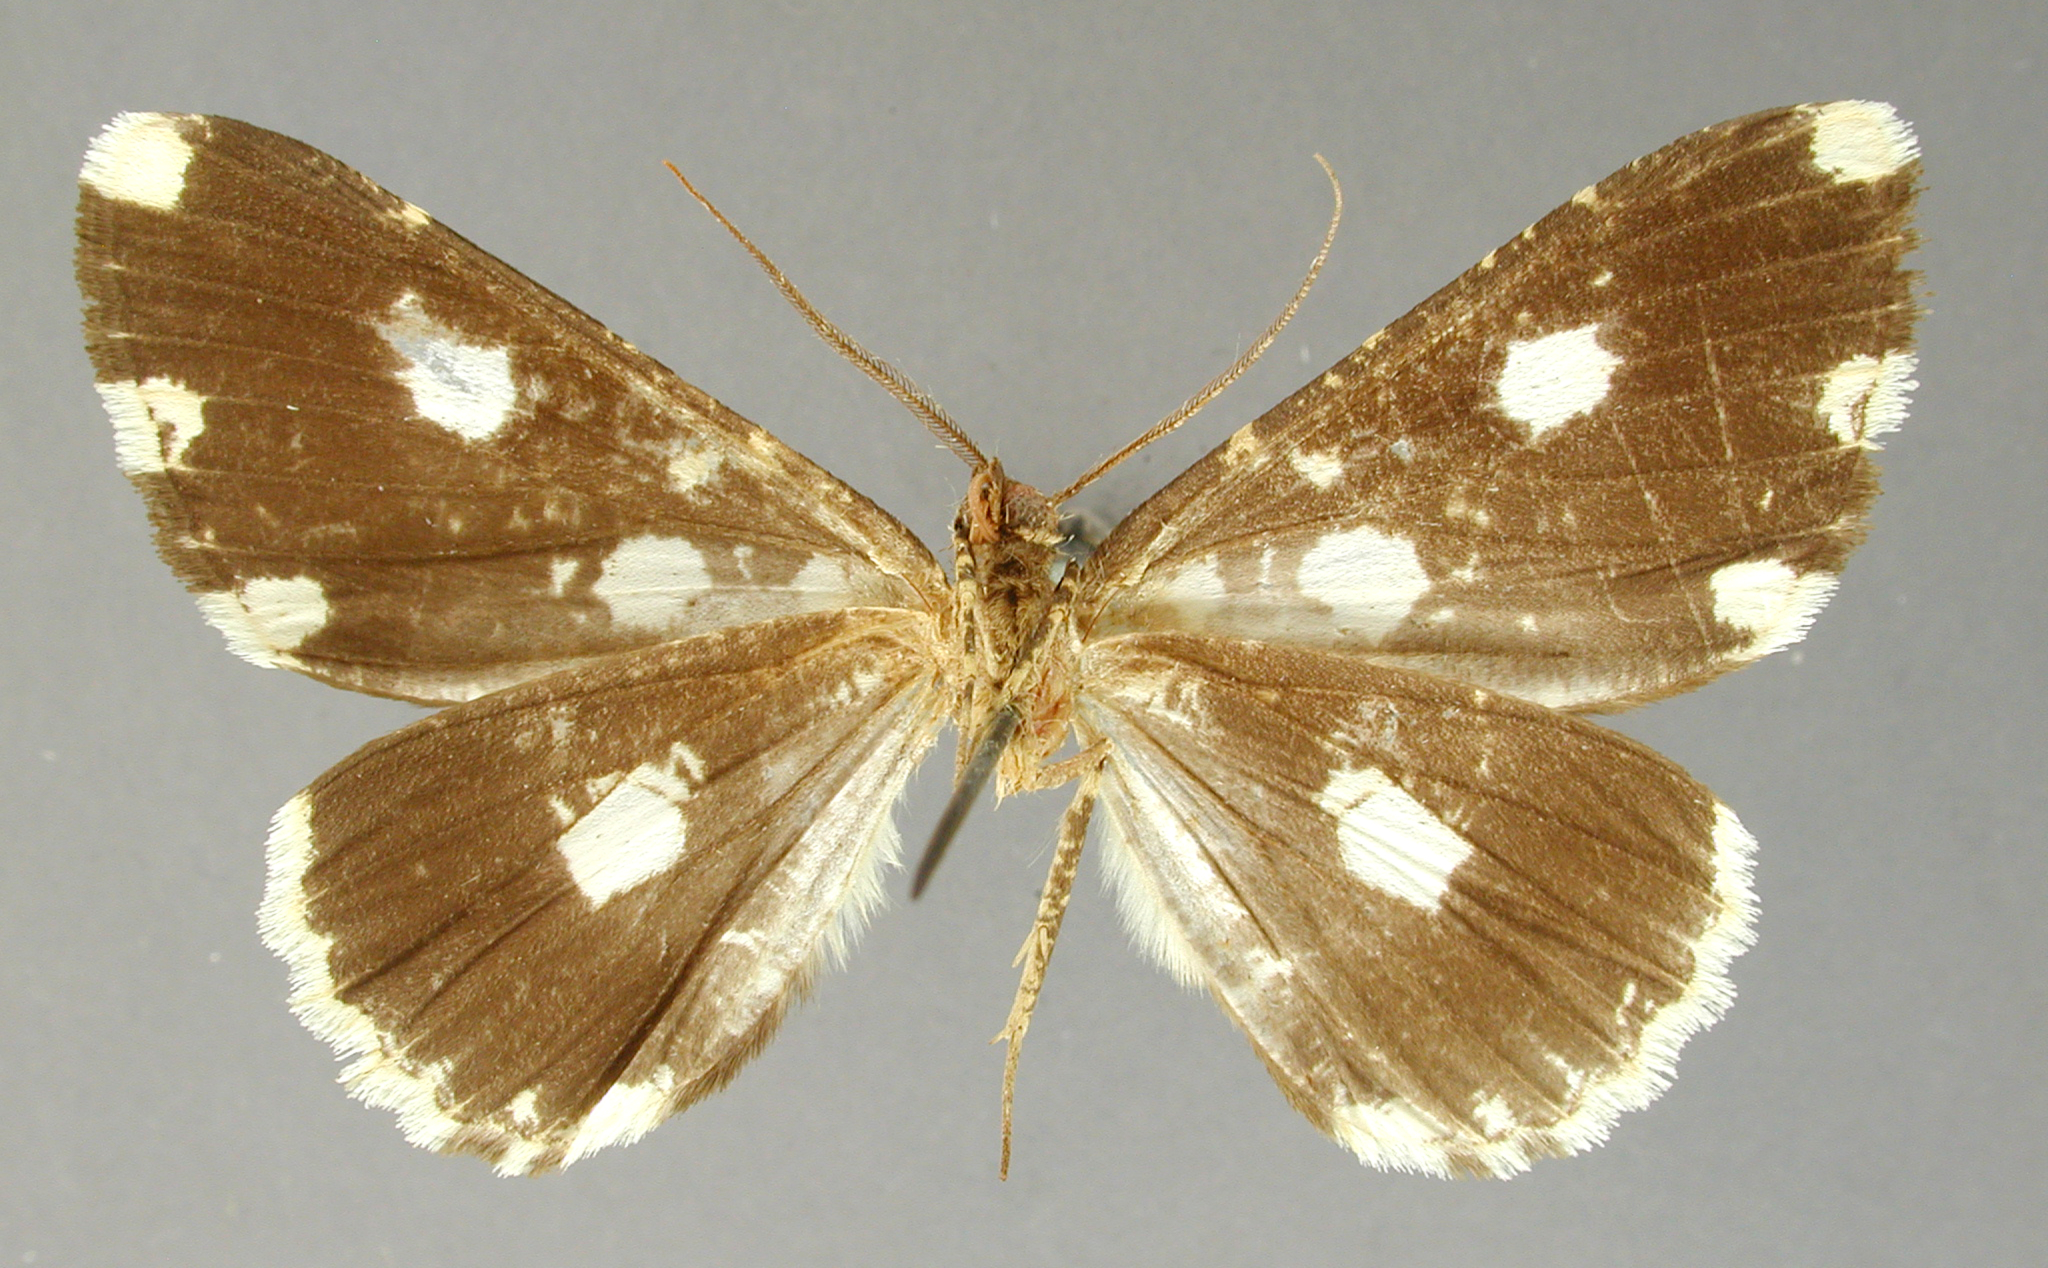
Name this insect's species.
Melanoscia intensa
